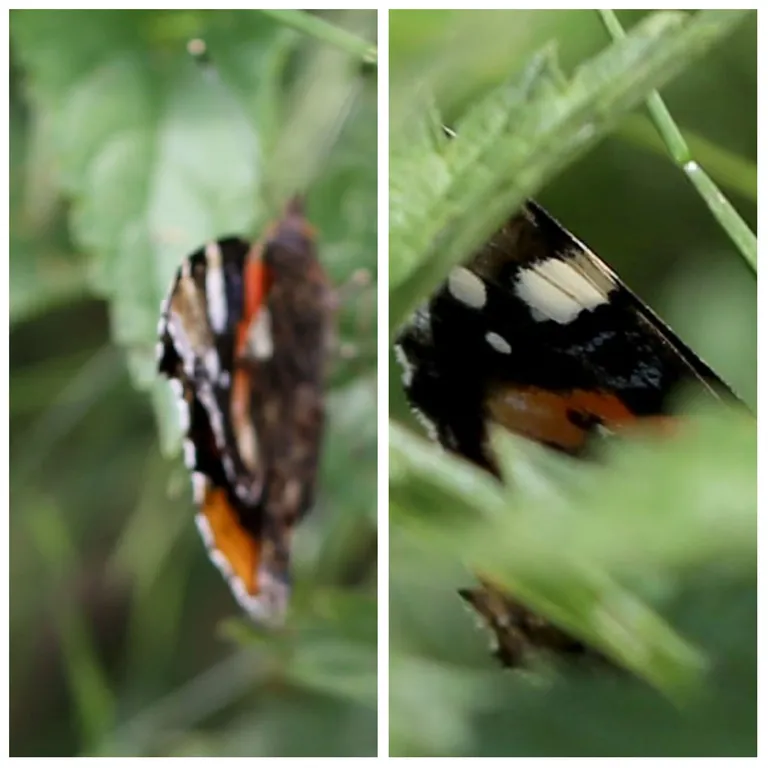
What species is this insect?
Vanessa atalanta
